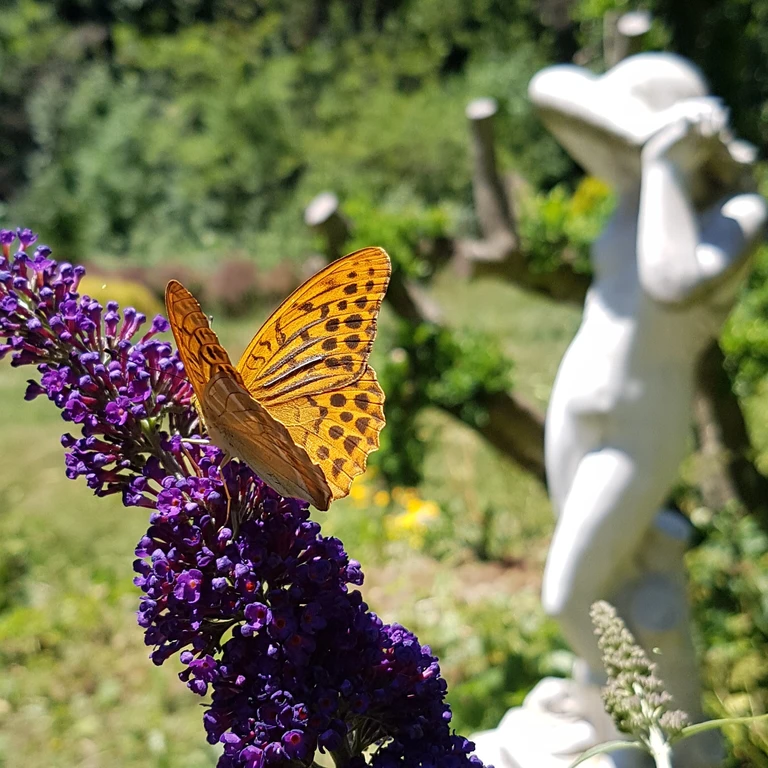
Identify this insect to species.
Argynnis paphia
